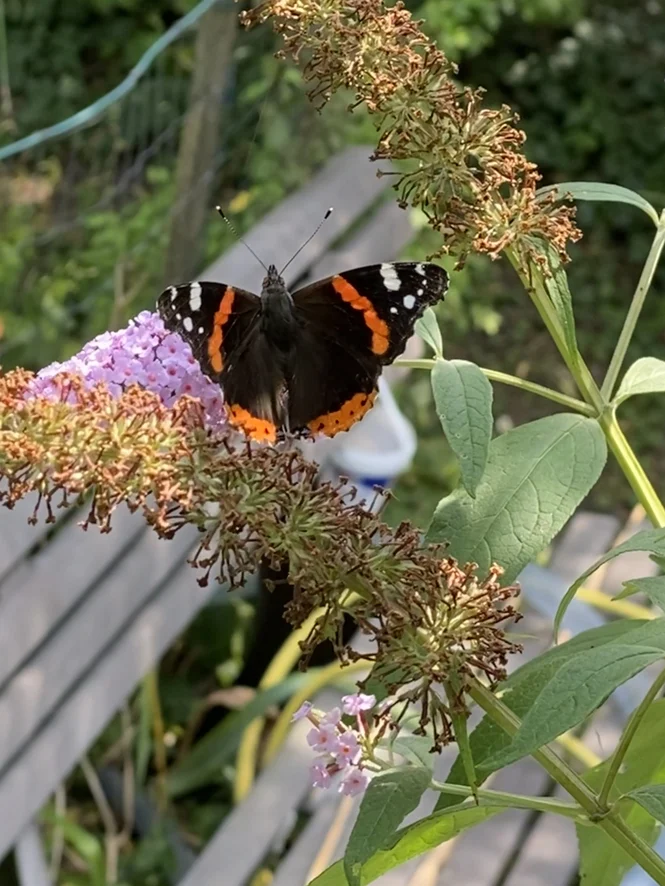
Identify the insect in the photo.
Vanessa atalanta
